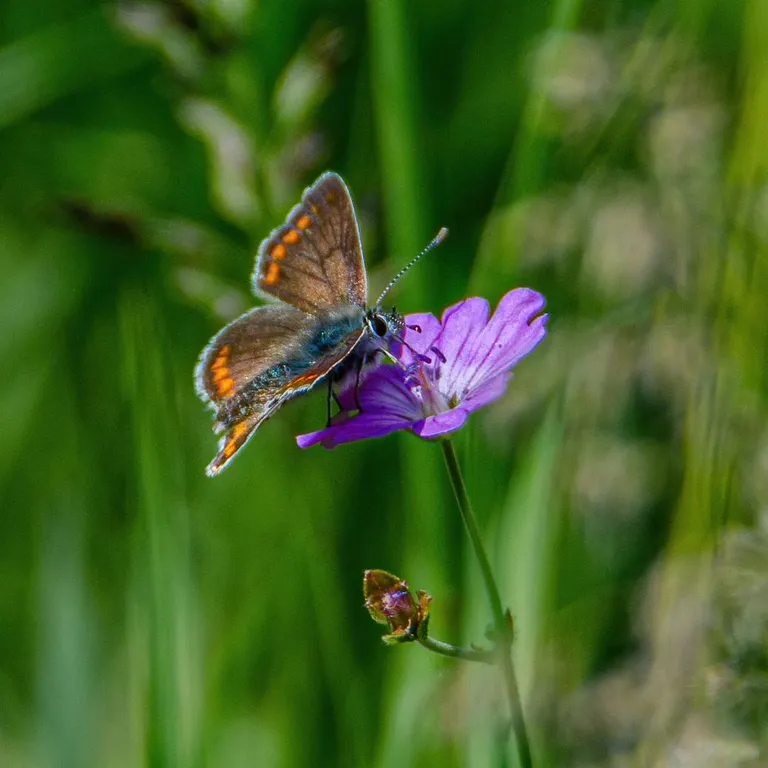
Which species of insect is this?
Aricia agestis/artaxerxes
